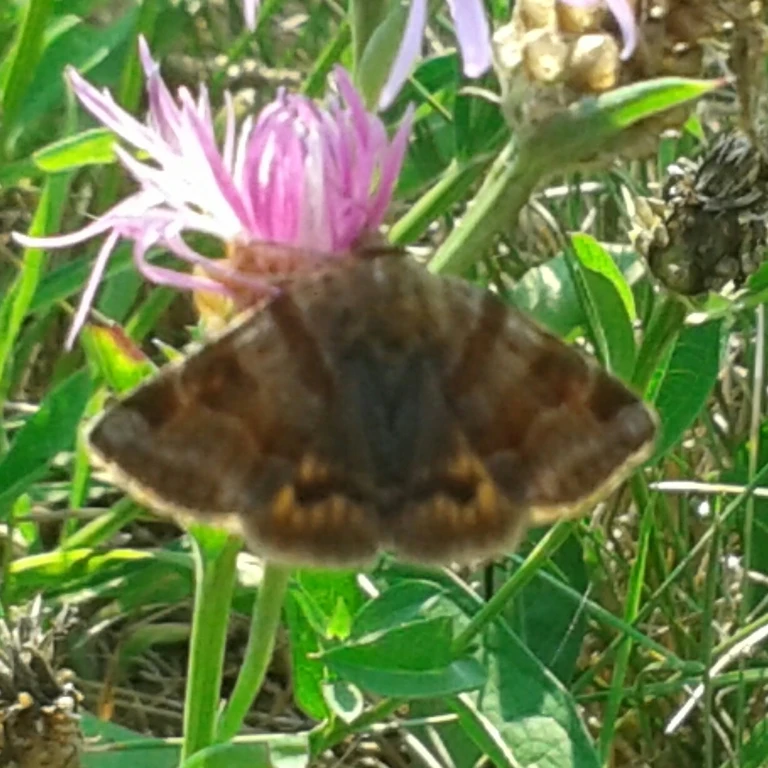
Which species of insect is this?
Euclidia glyphica
